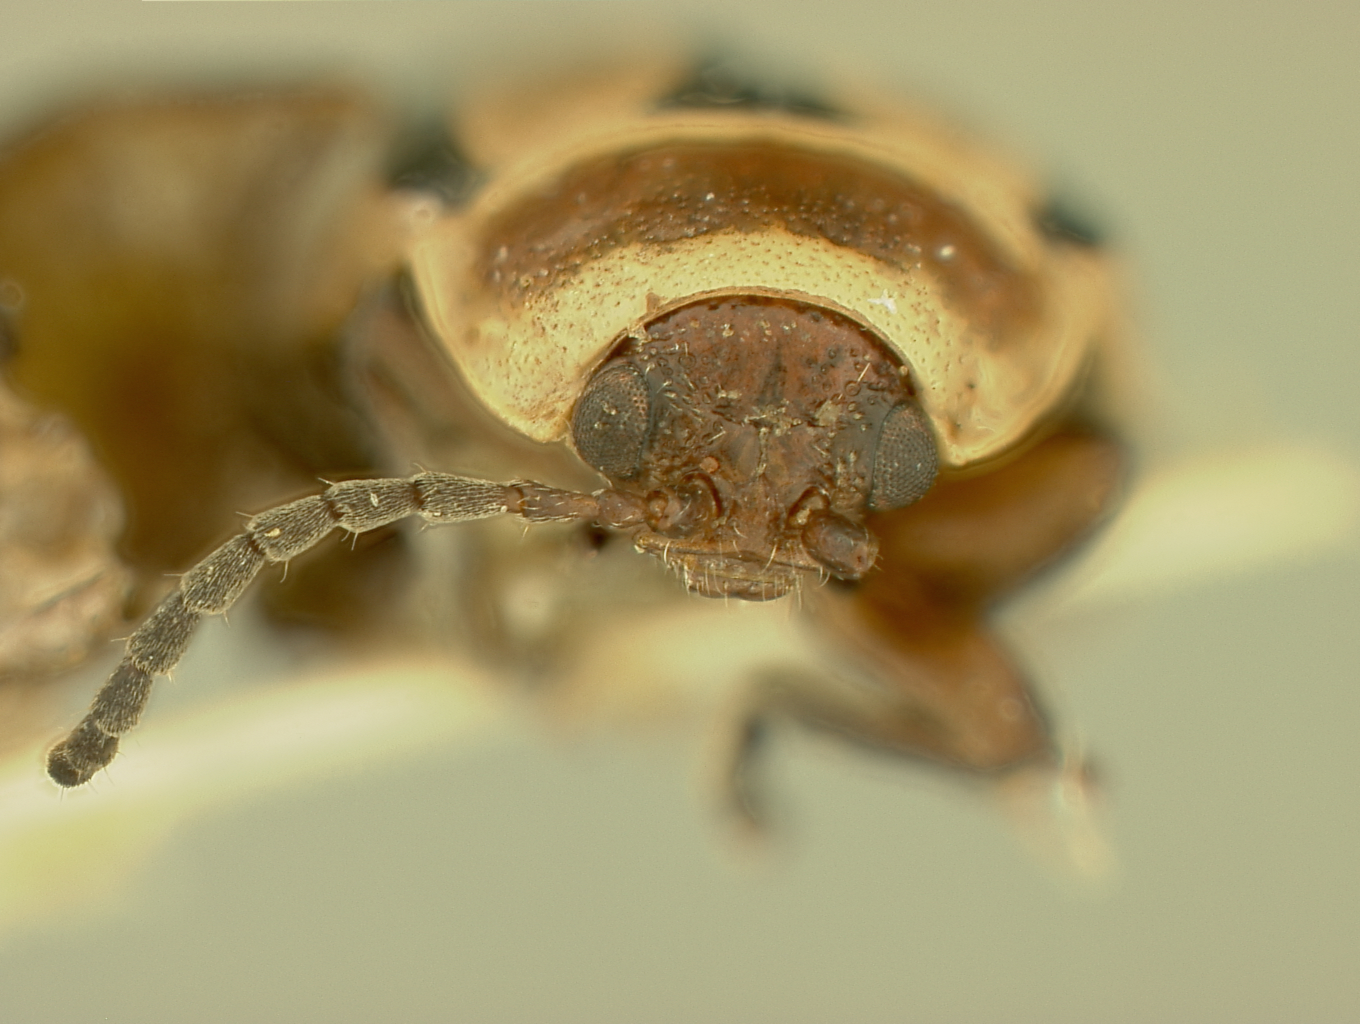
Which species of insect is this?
Oedionychus barberi
